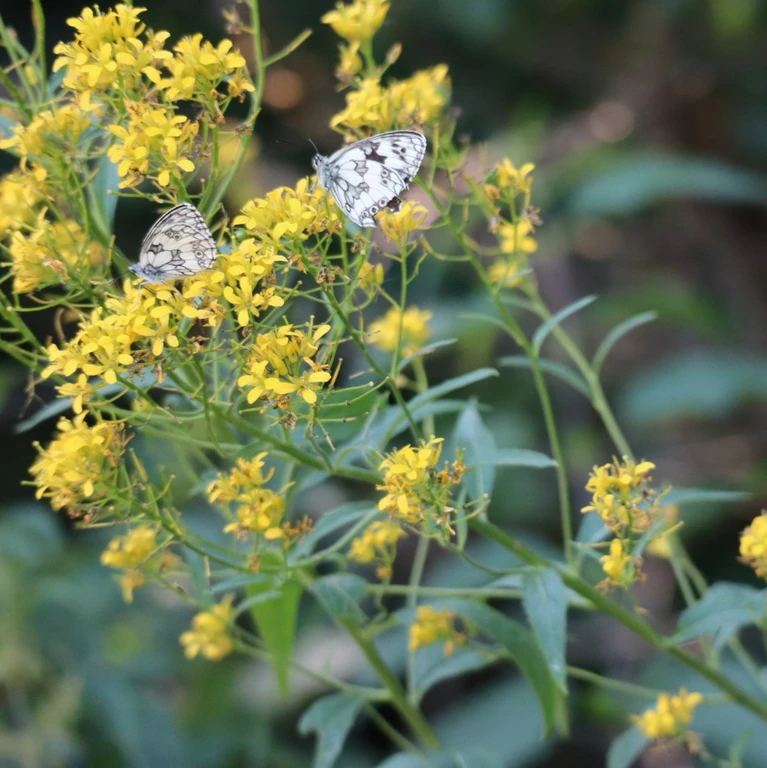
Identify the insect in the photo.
Melanargia galathea
